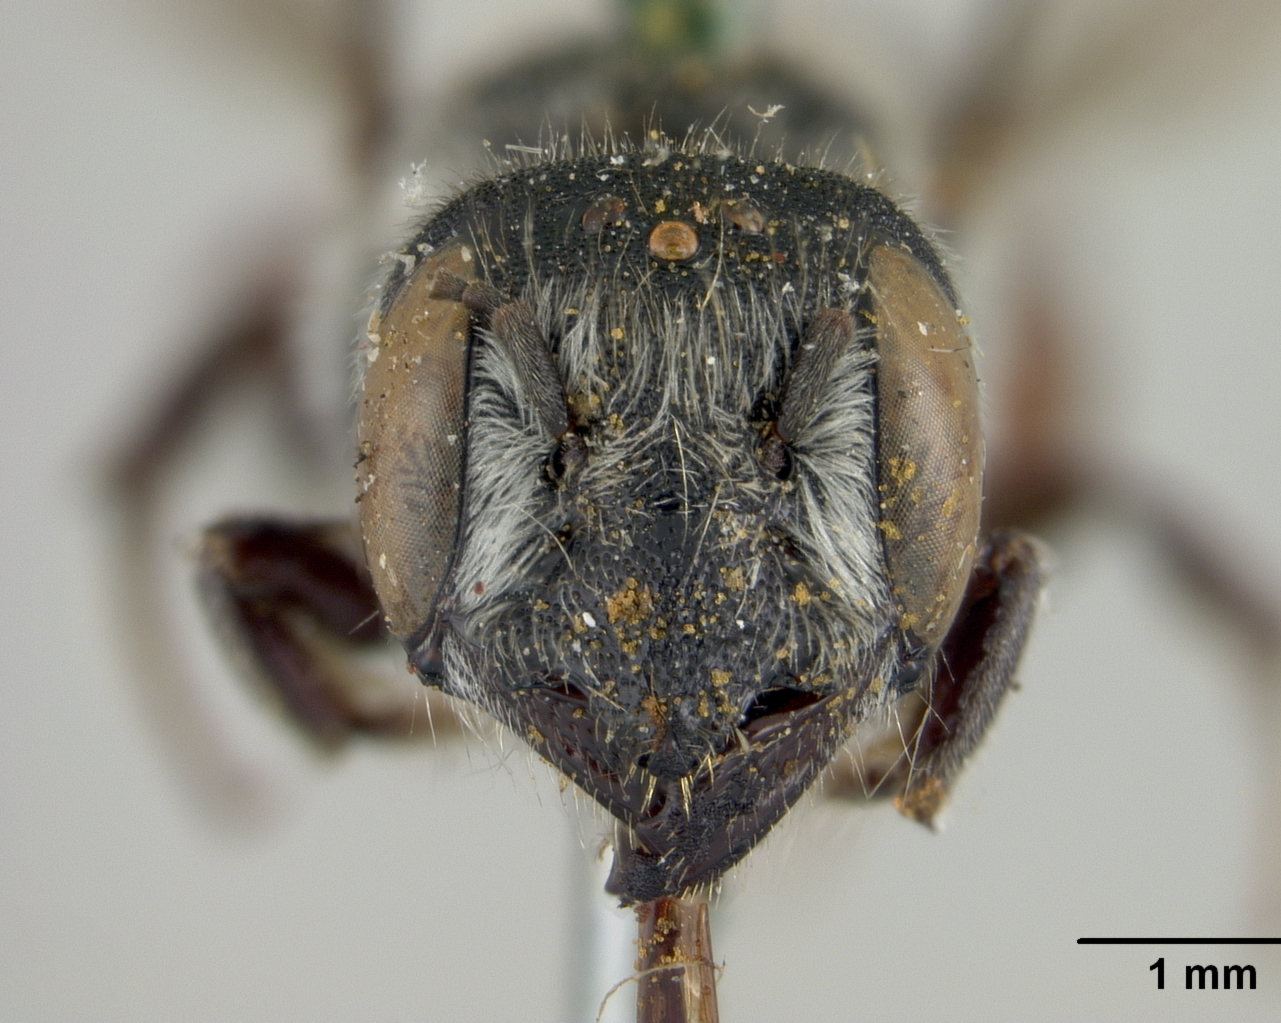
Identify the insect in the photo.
Chelostoma australis
